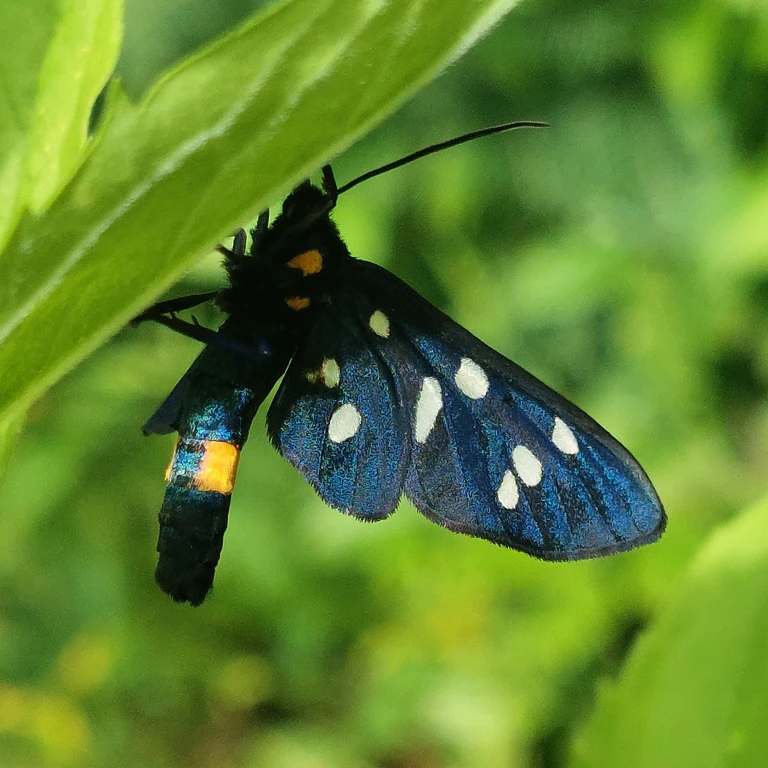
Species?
Amata phegea
